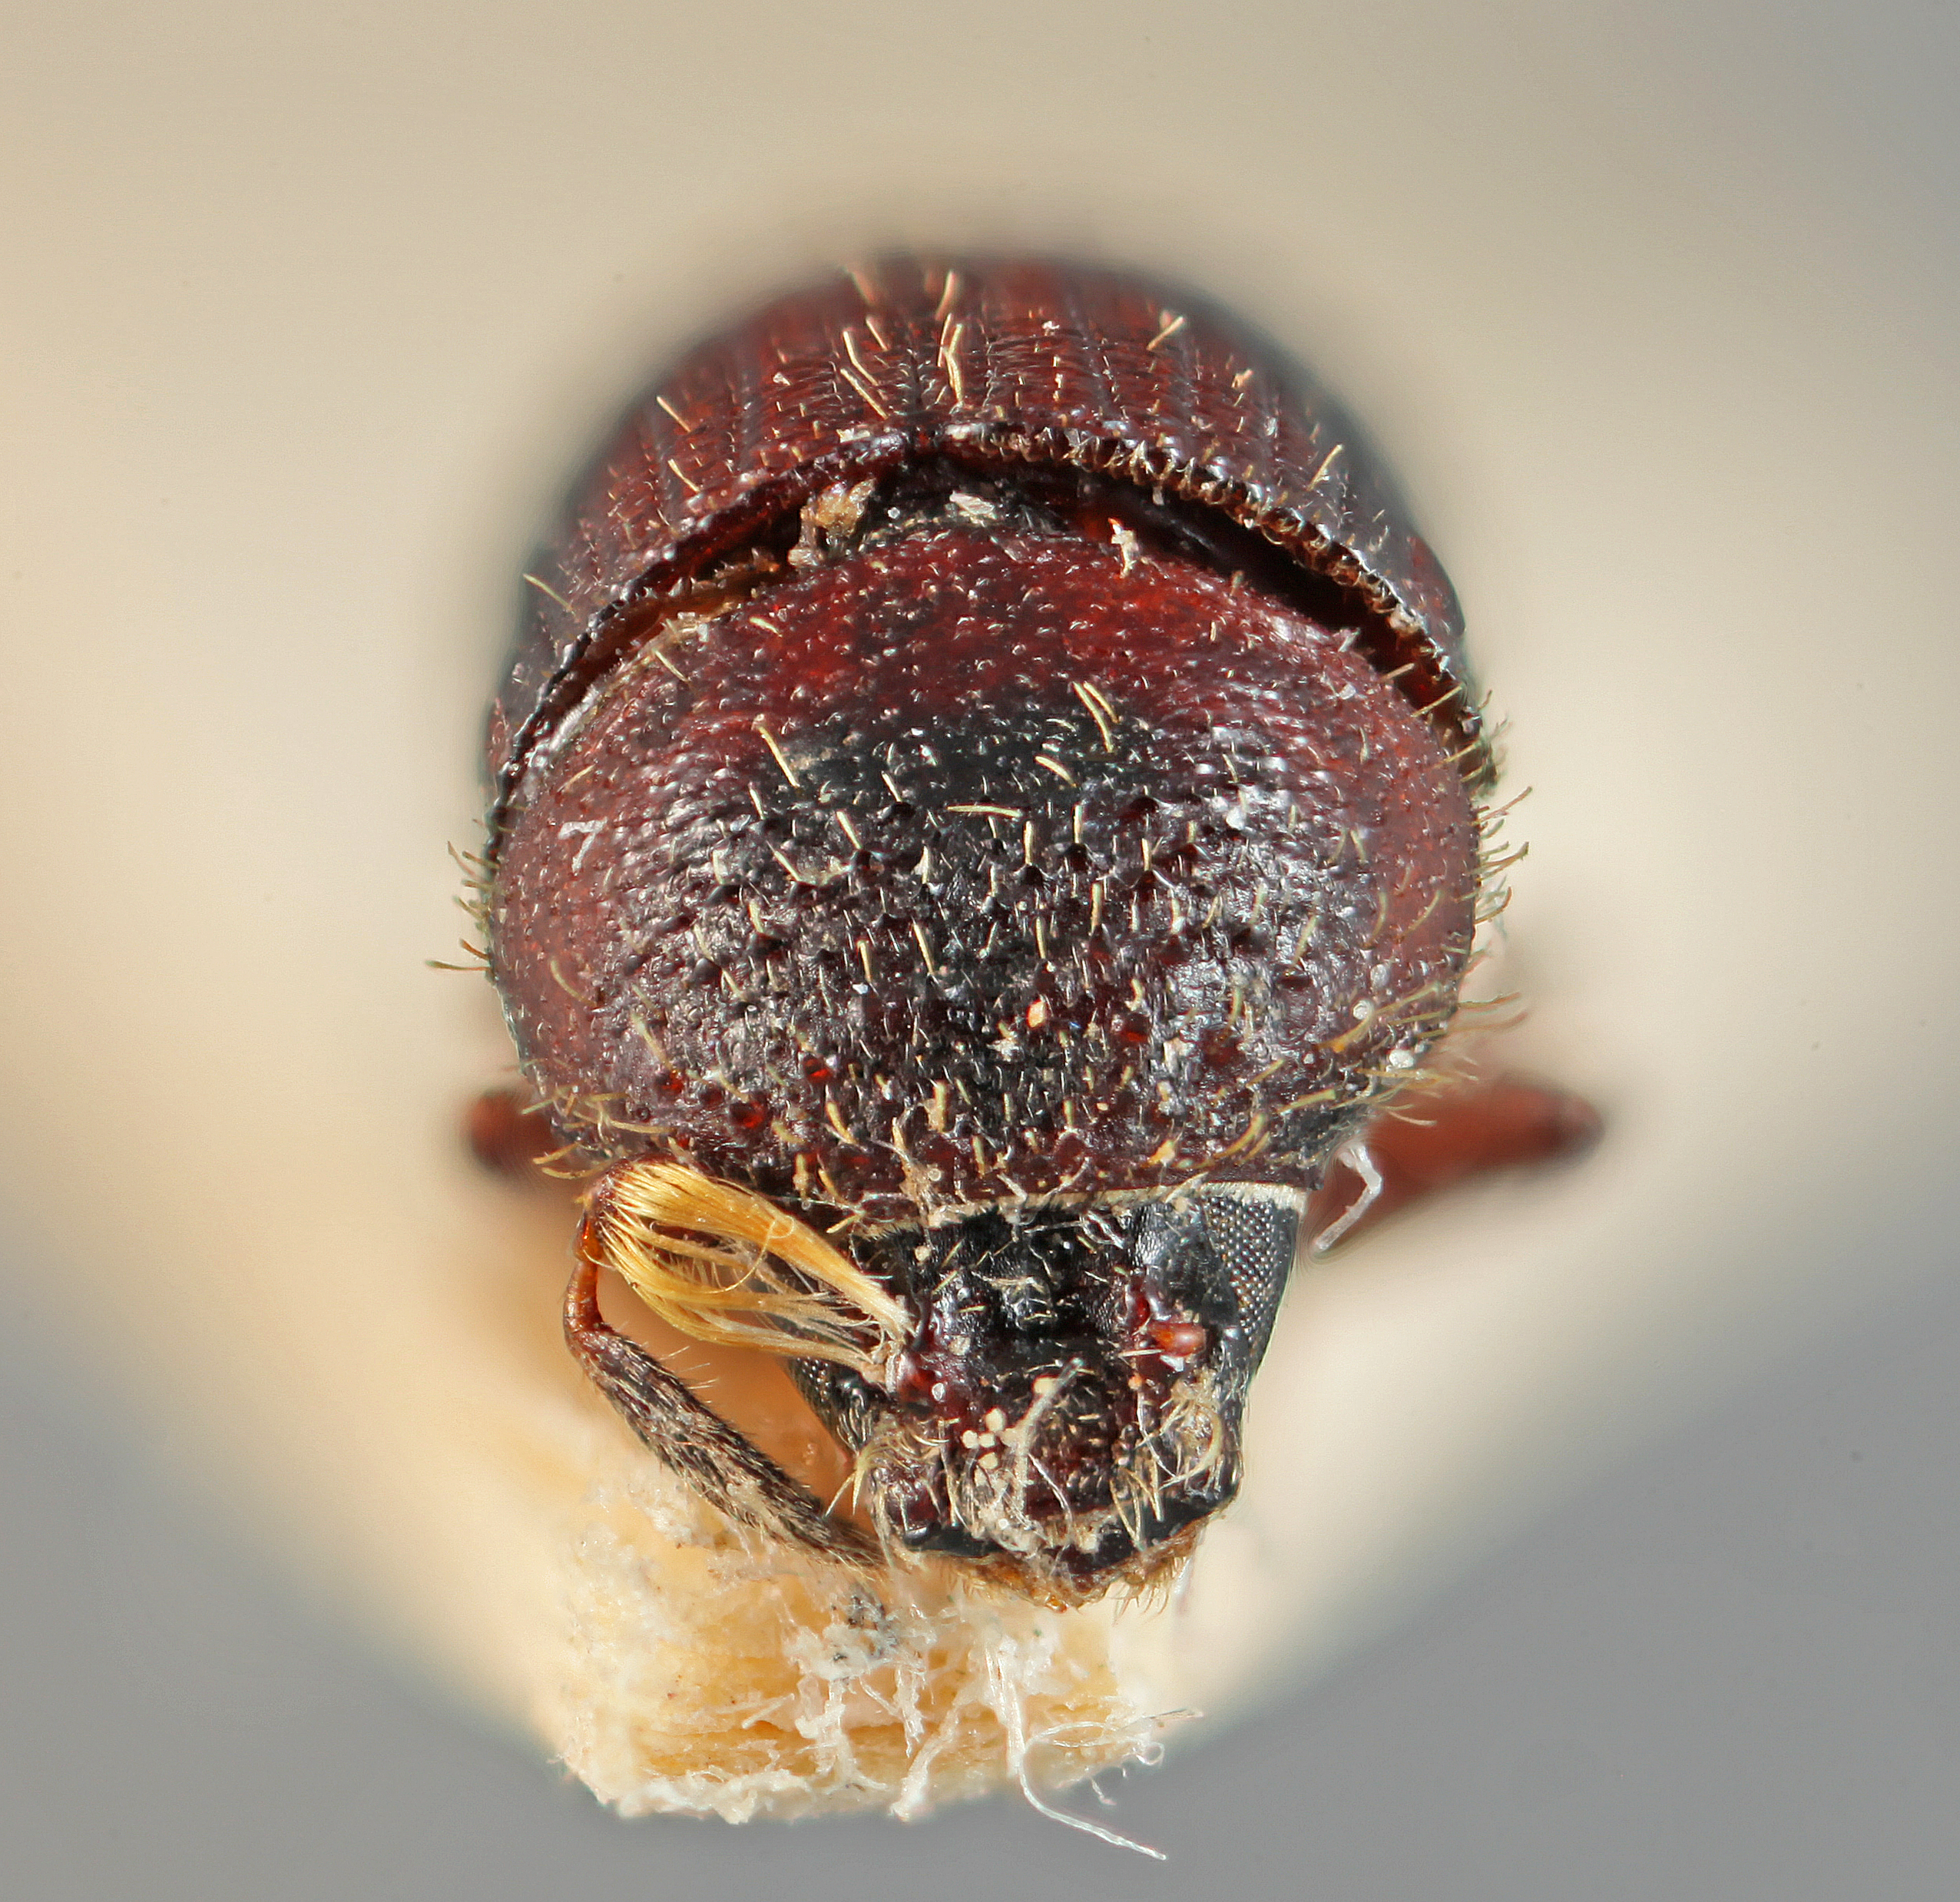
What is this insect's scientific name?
Phloeotribus bolivianus
